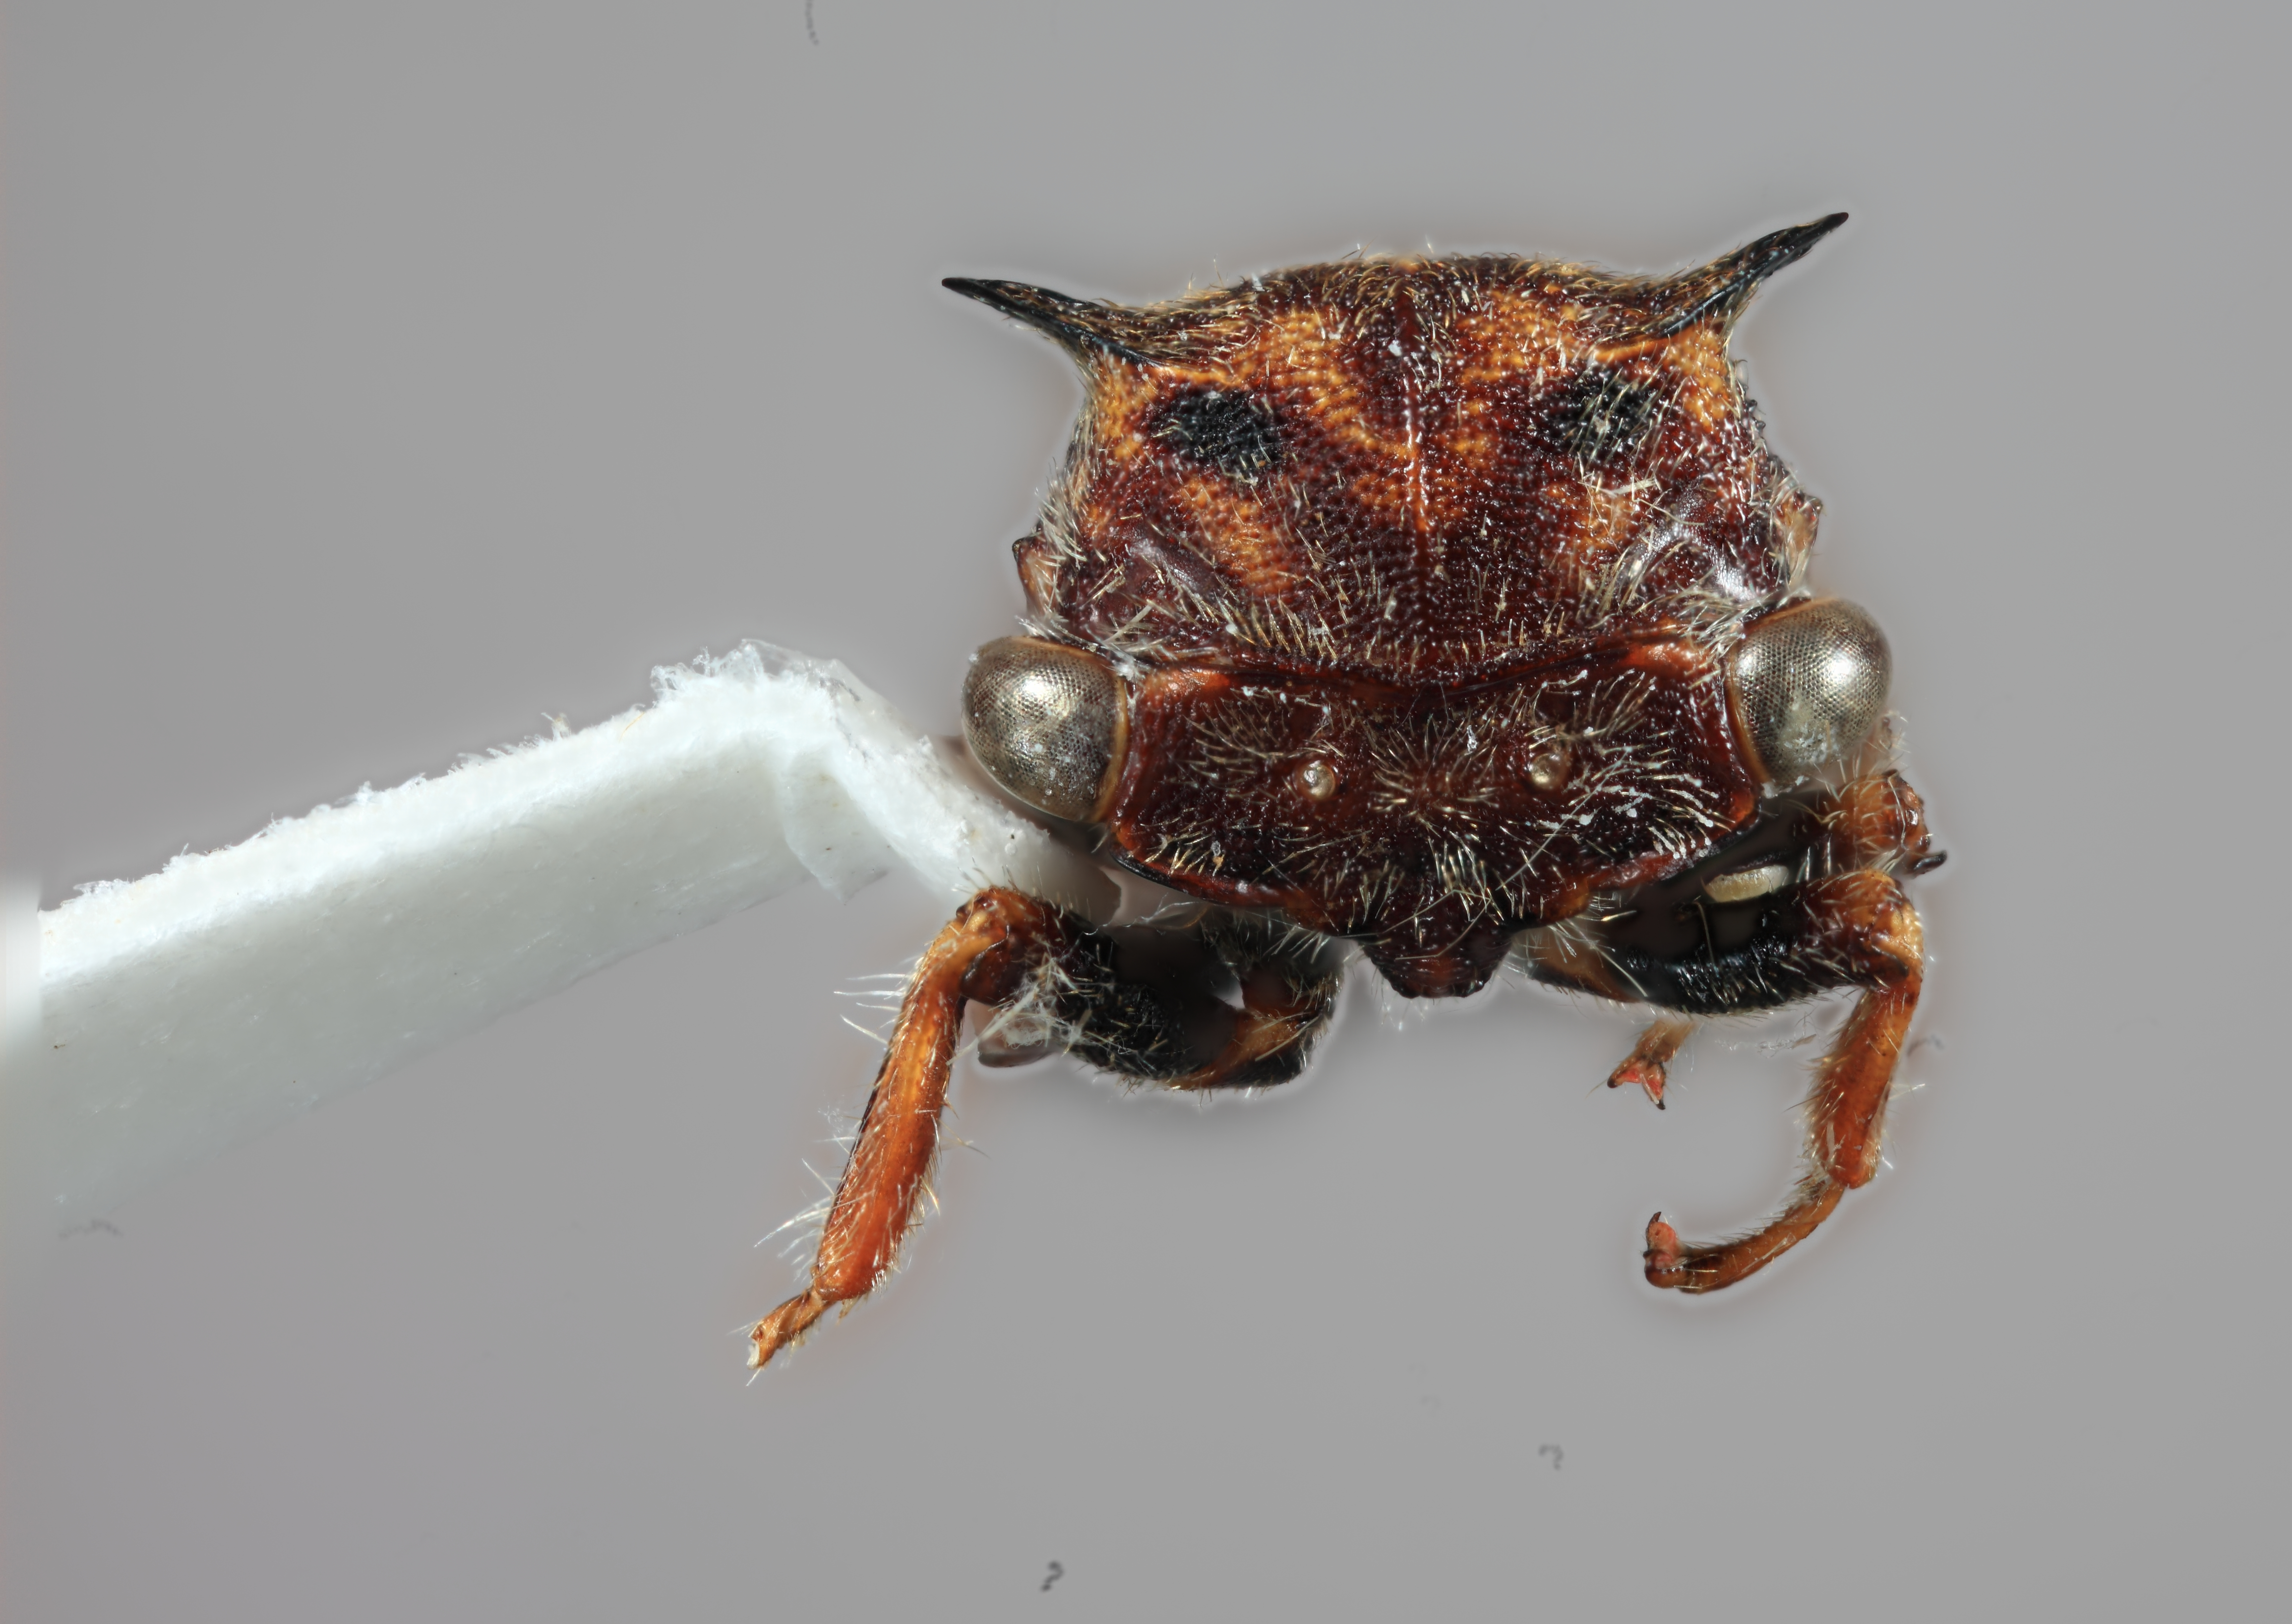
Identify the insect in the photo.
Tolania obunca
